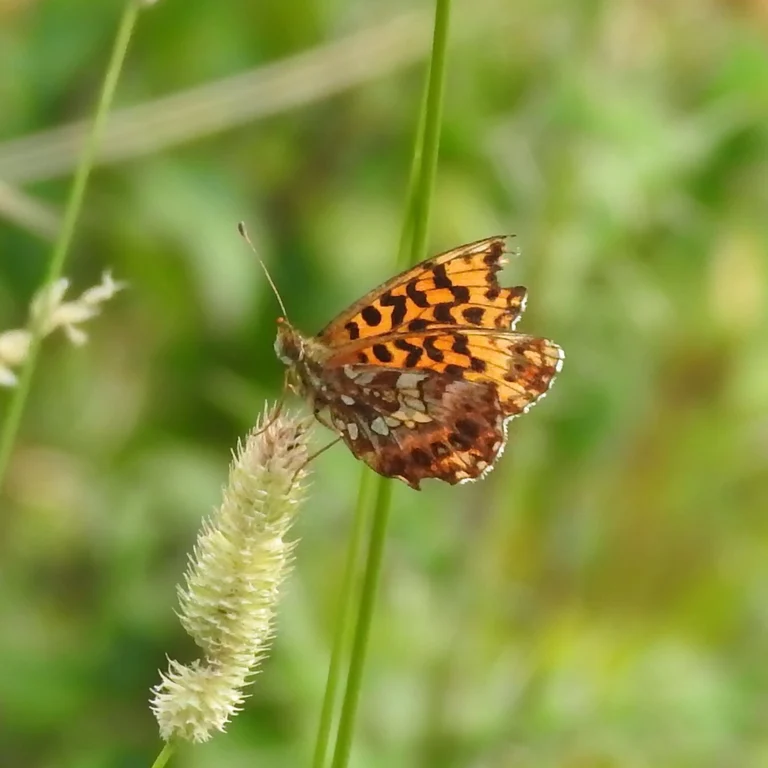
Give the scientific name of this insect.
Boloria dia
